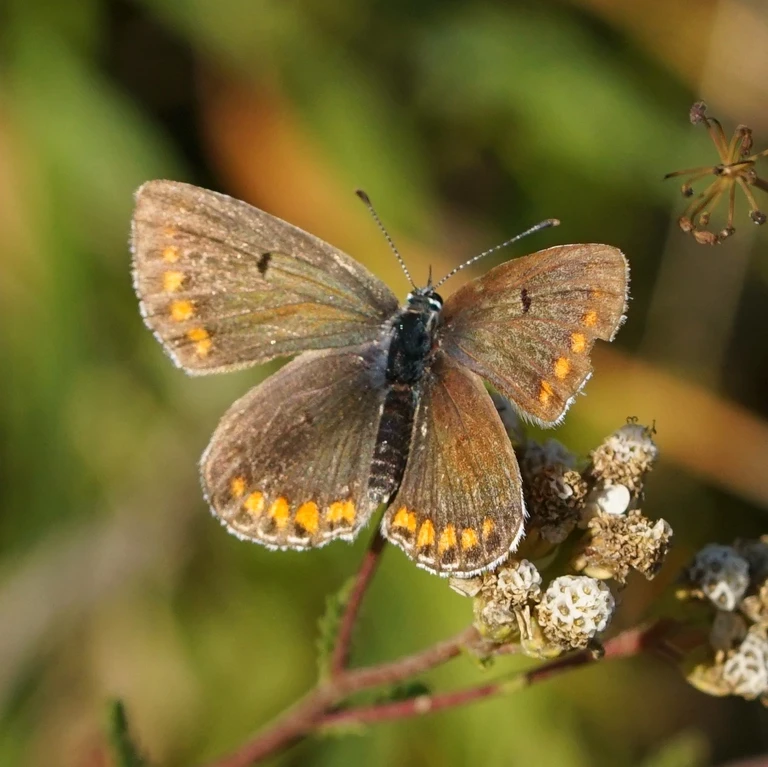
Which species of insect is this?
Aricia agestis/artaxerxes
